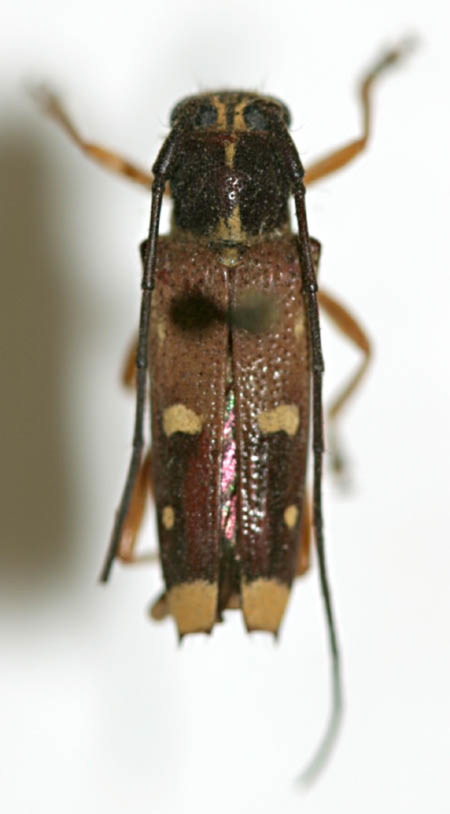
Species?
Glenea apicomaculata
